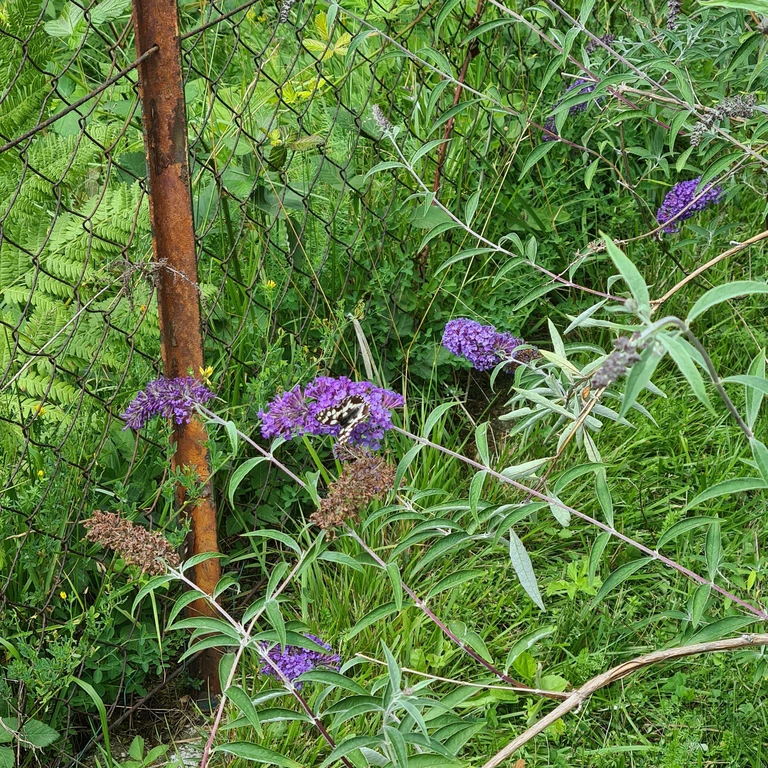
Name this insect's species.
Melanargia galathea
